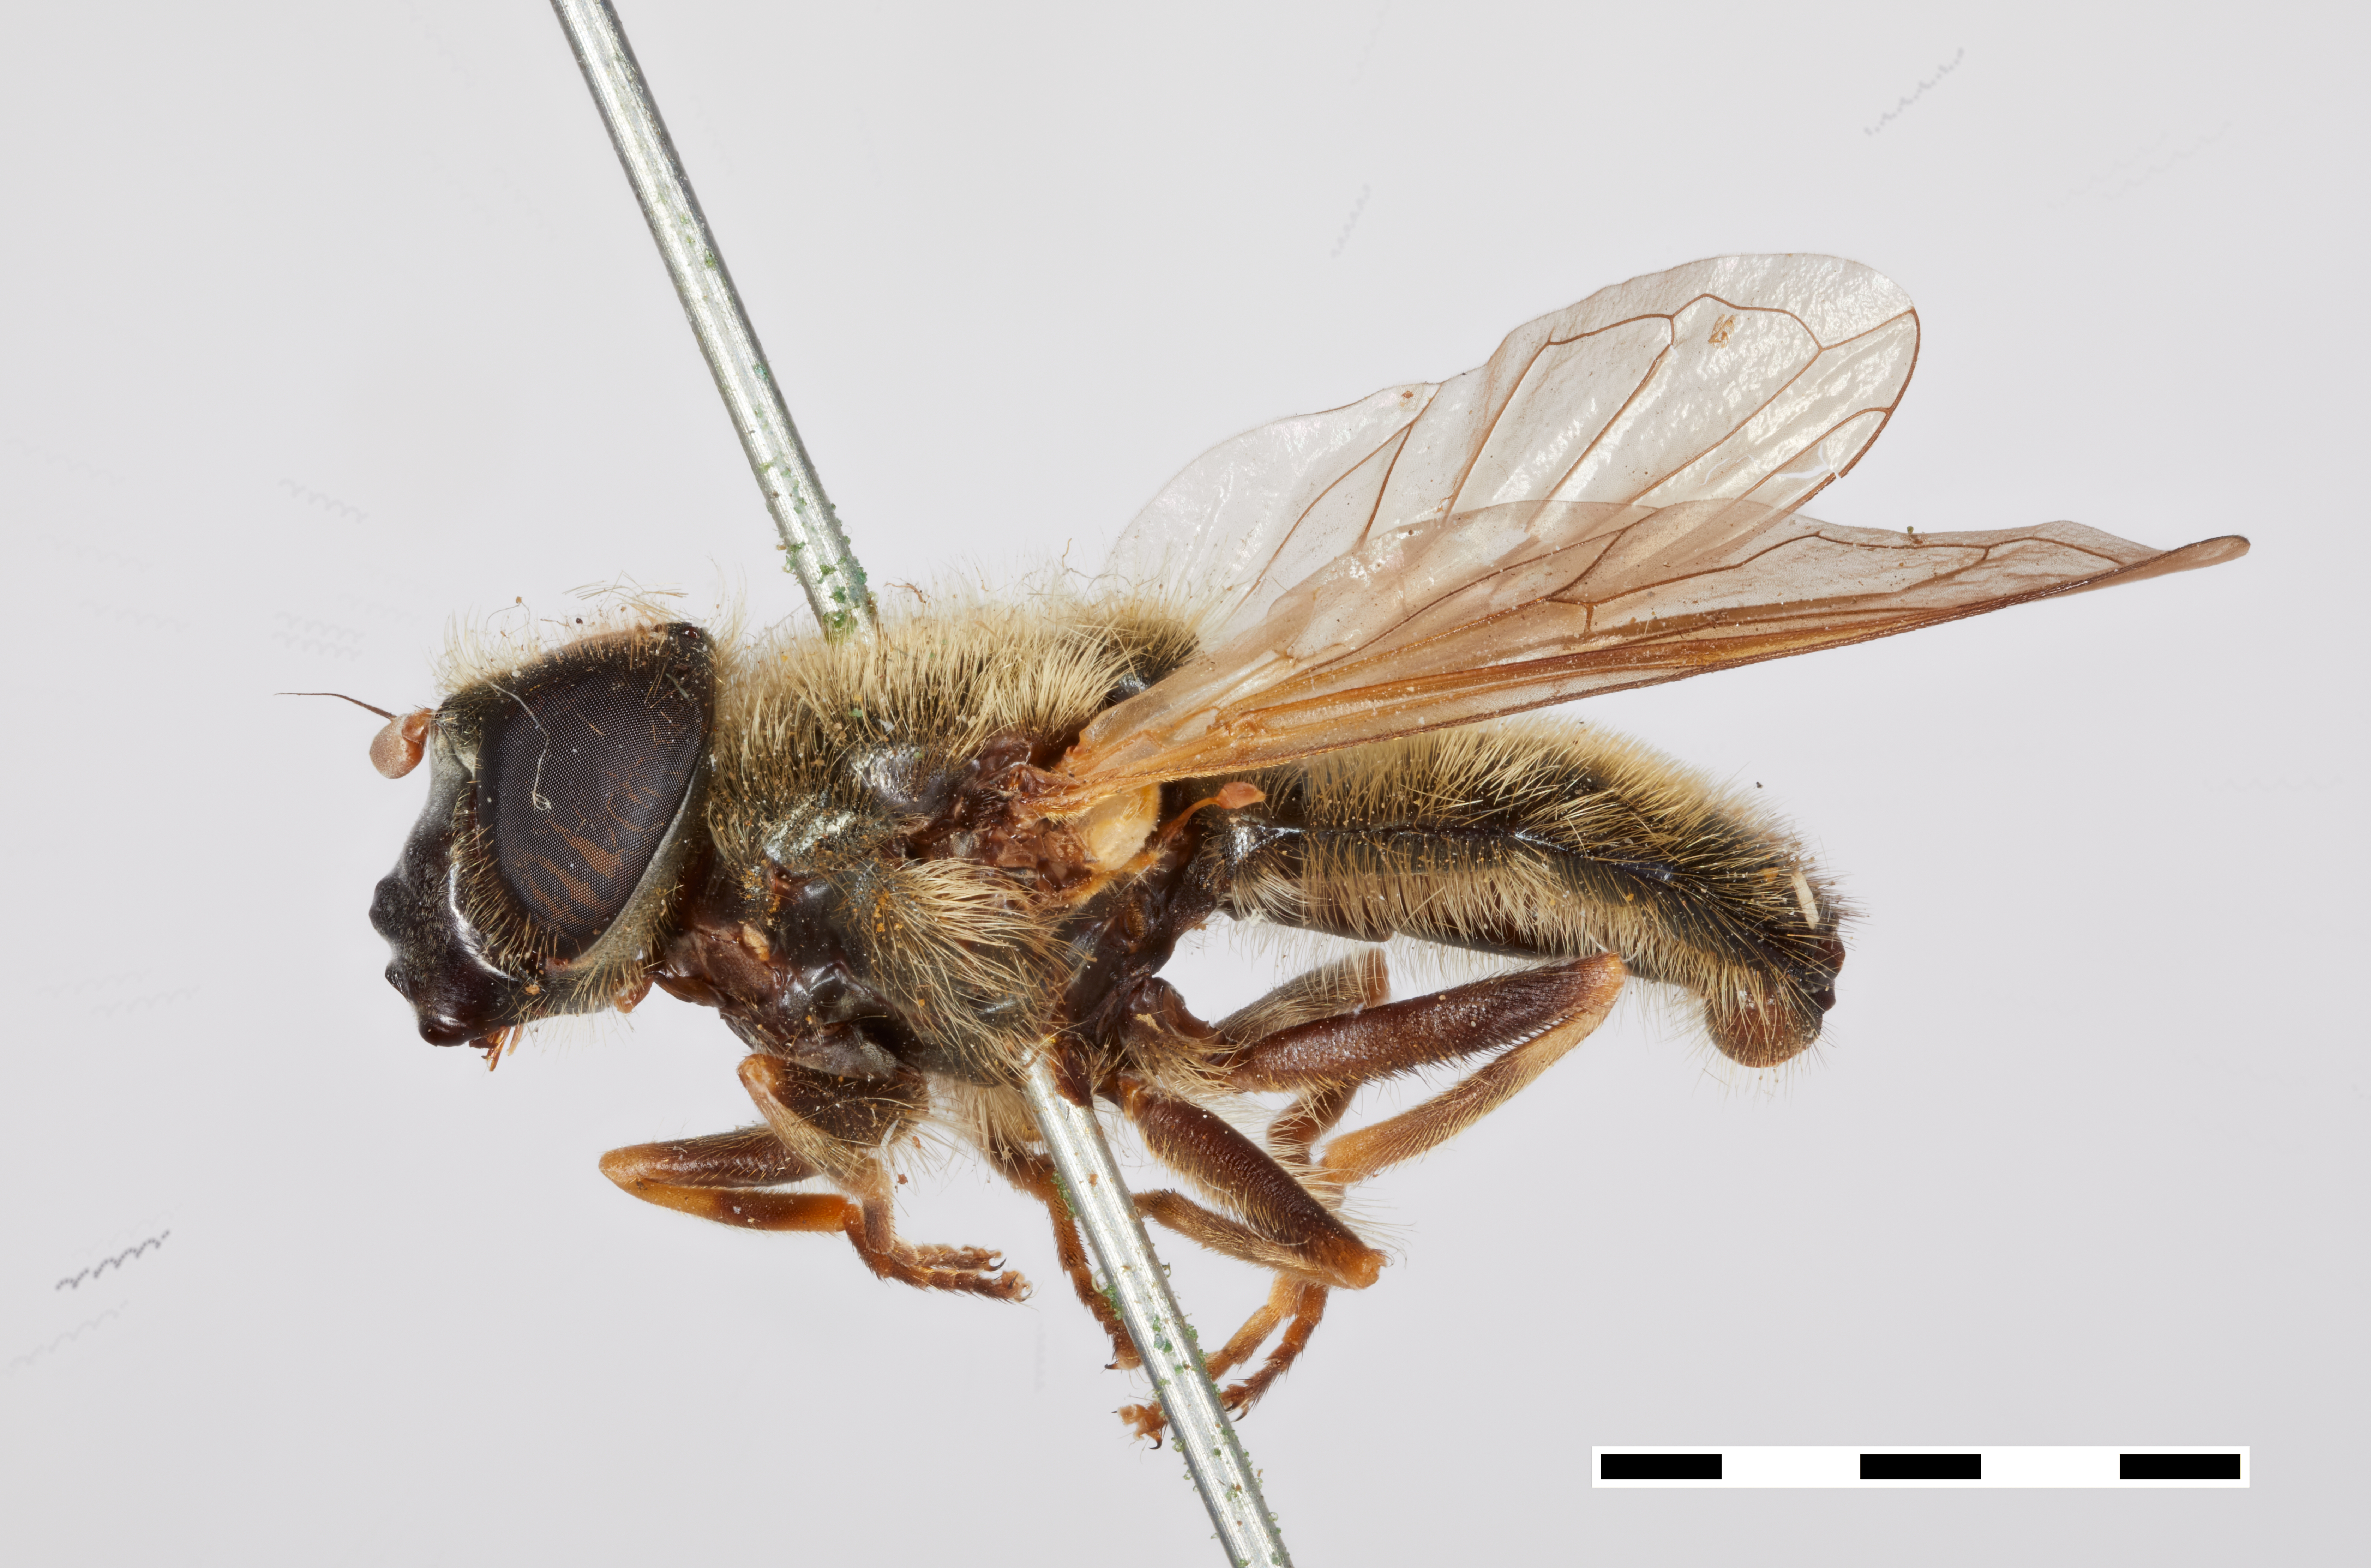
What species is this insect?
Cheilosia lasiophthalmus
